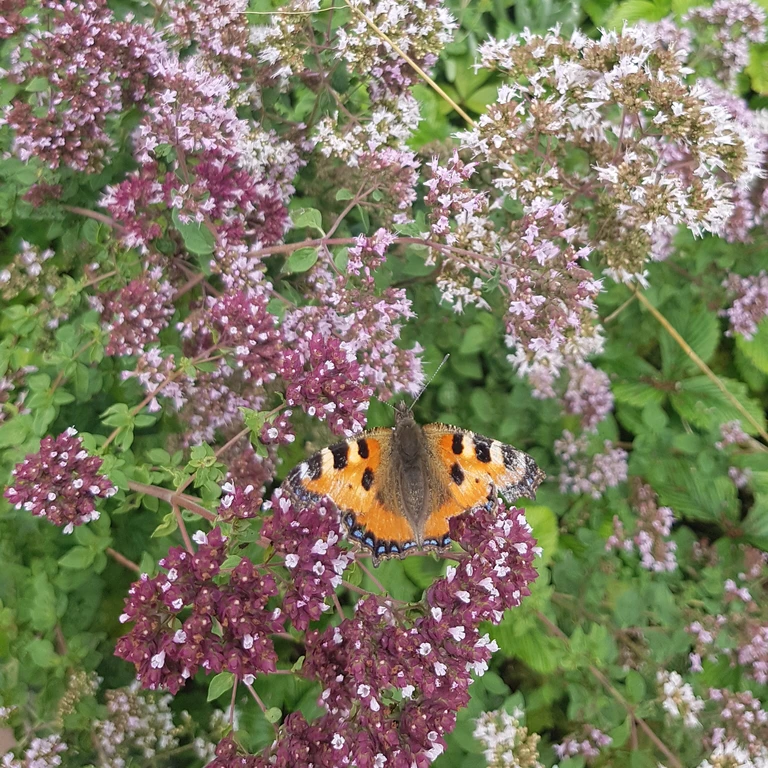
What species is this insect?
Aglais urticae
